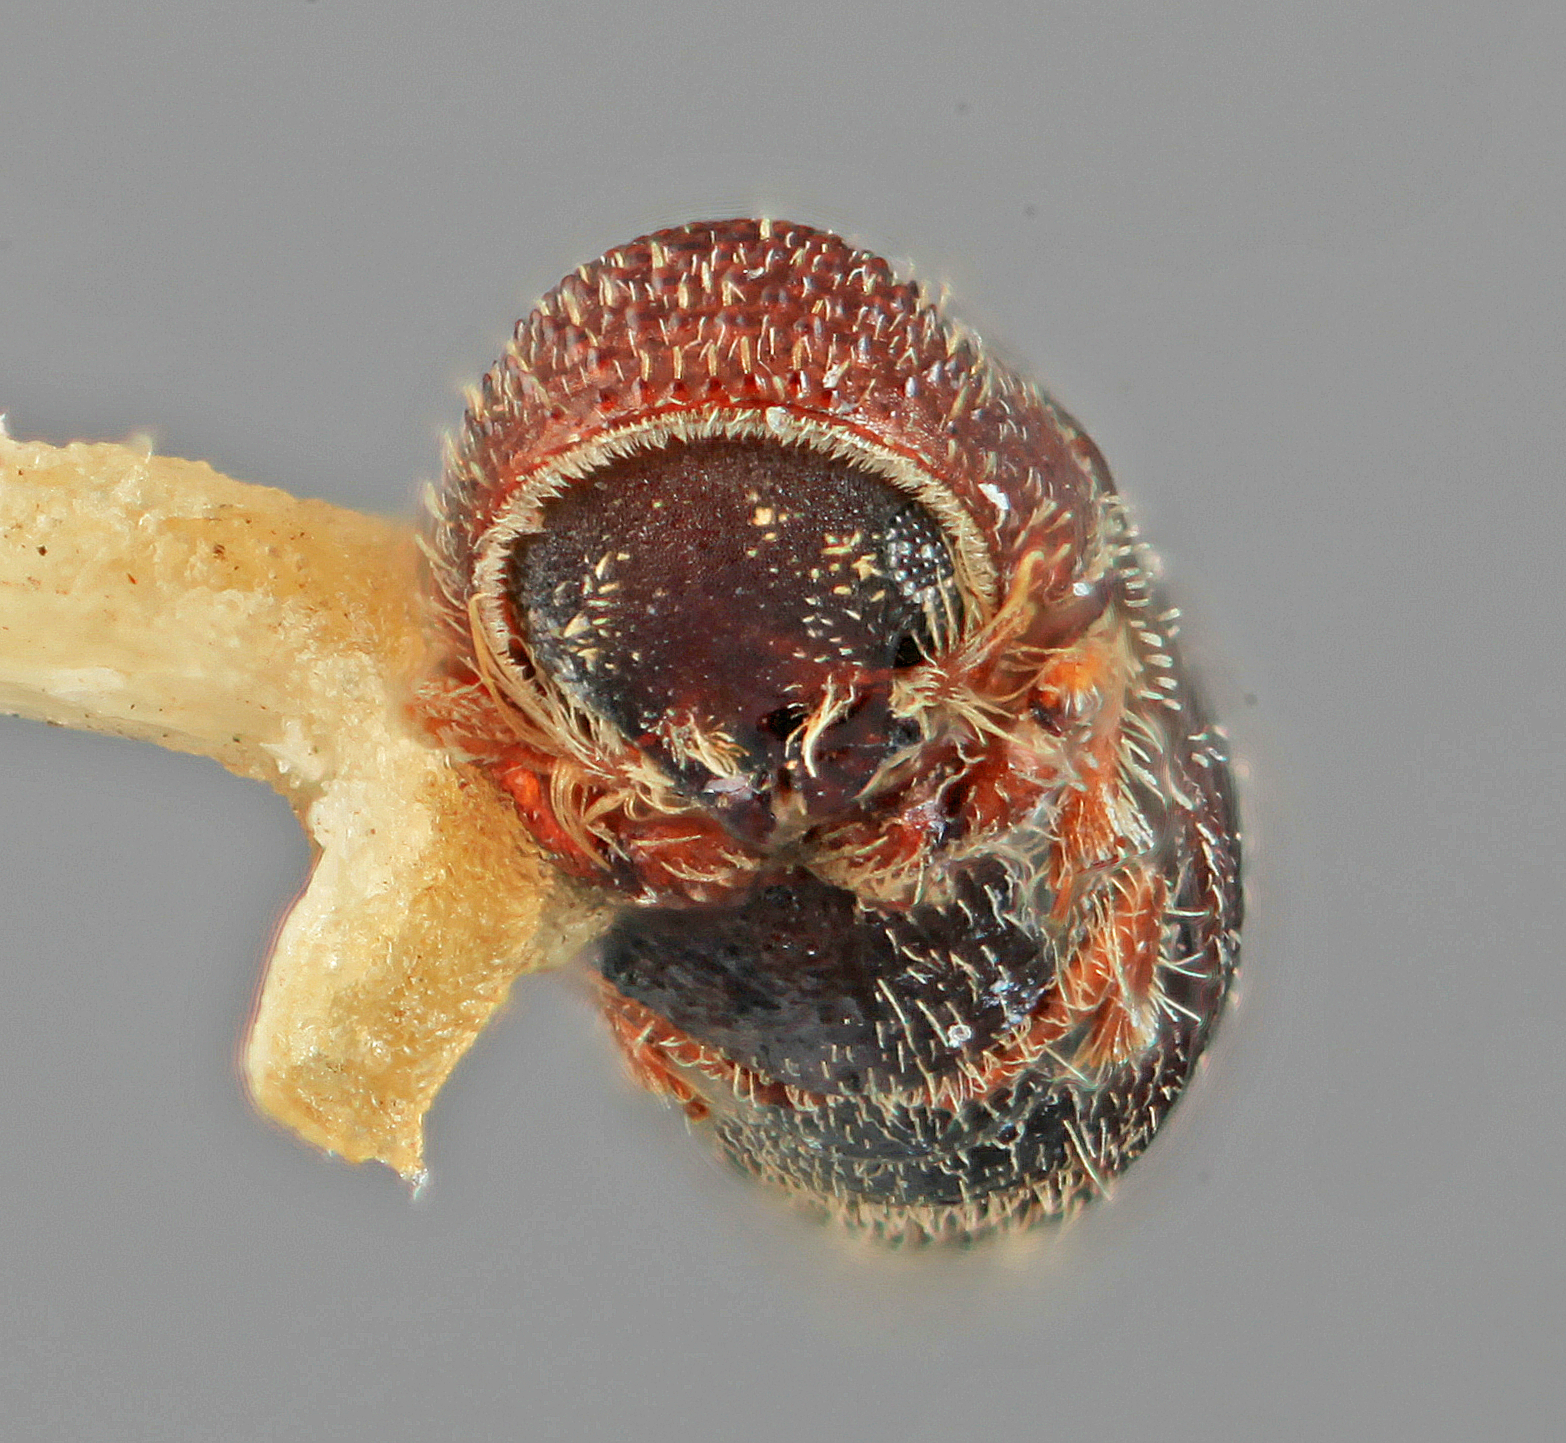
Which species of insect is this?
Micracis incertus
